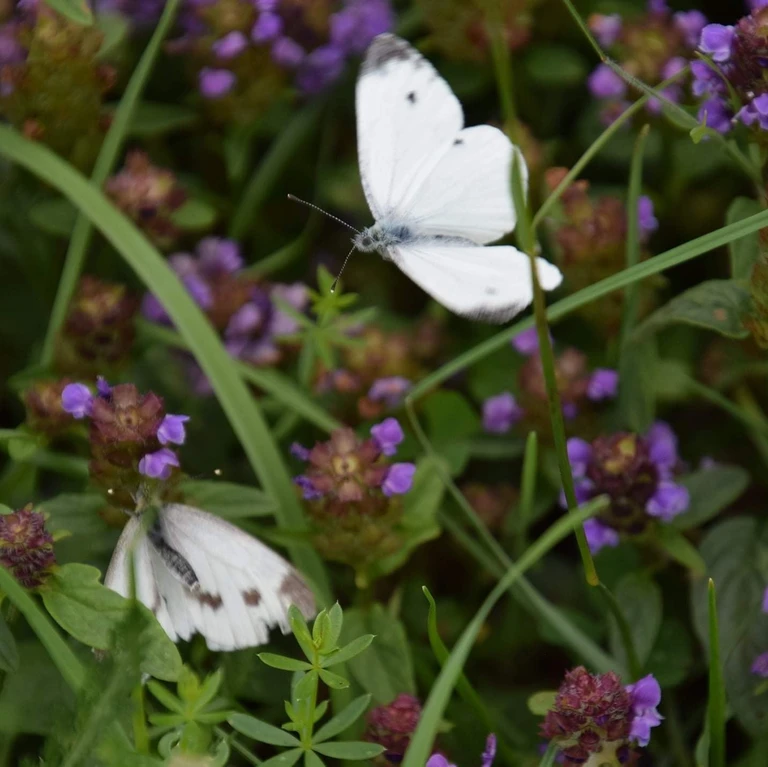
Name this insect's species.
Pieris napi
